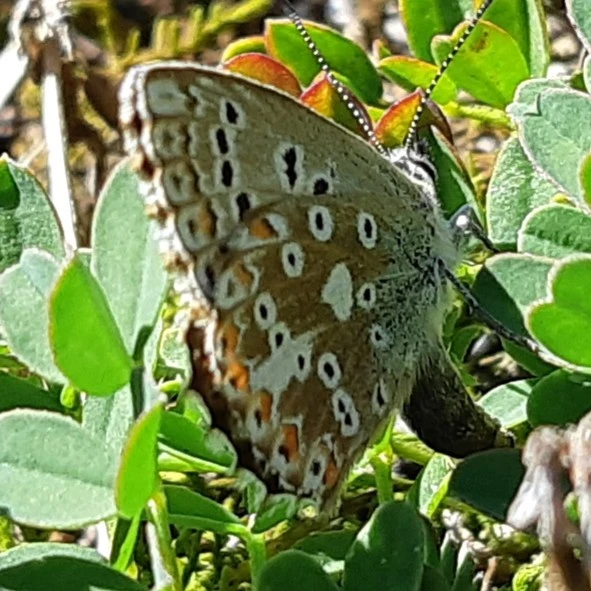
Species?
Lysandra coridon
